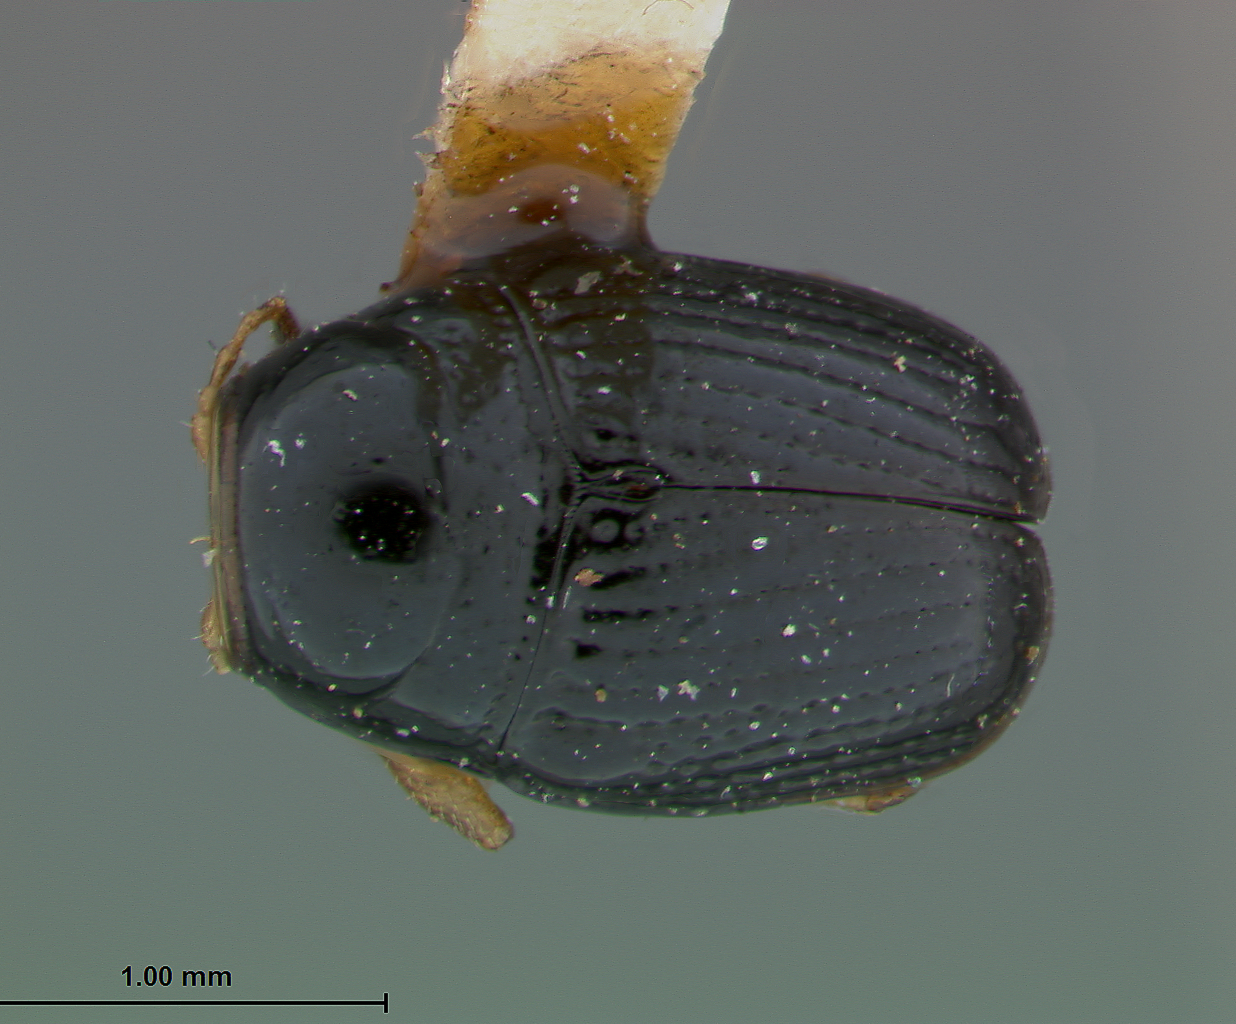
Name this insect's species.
Coenobius niger
